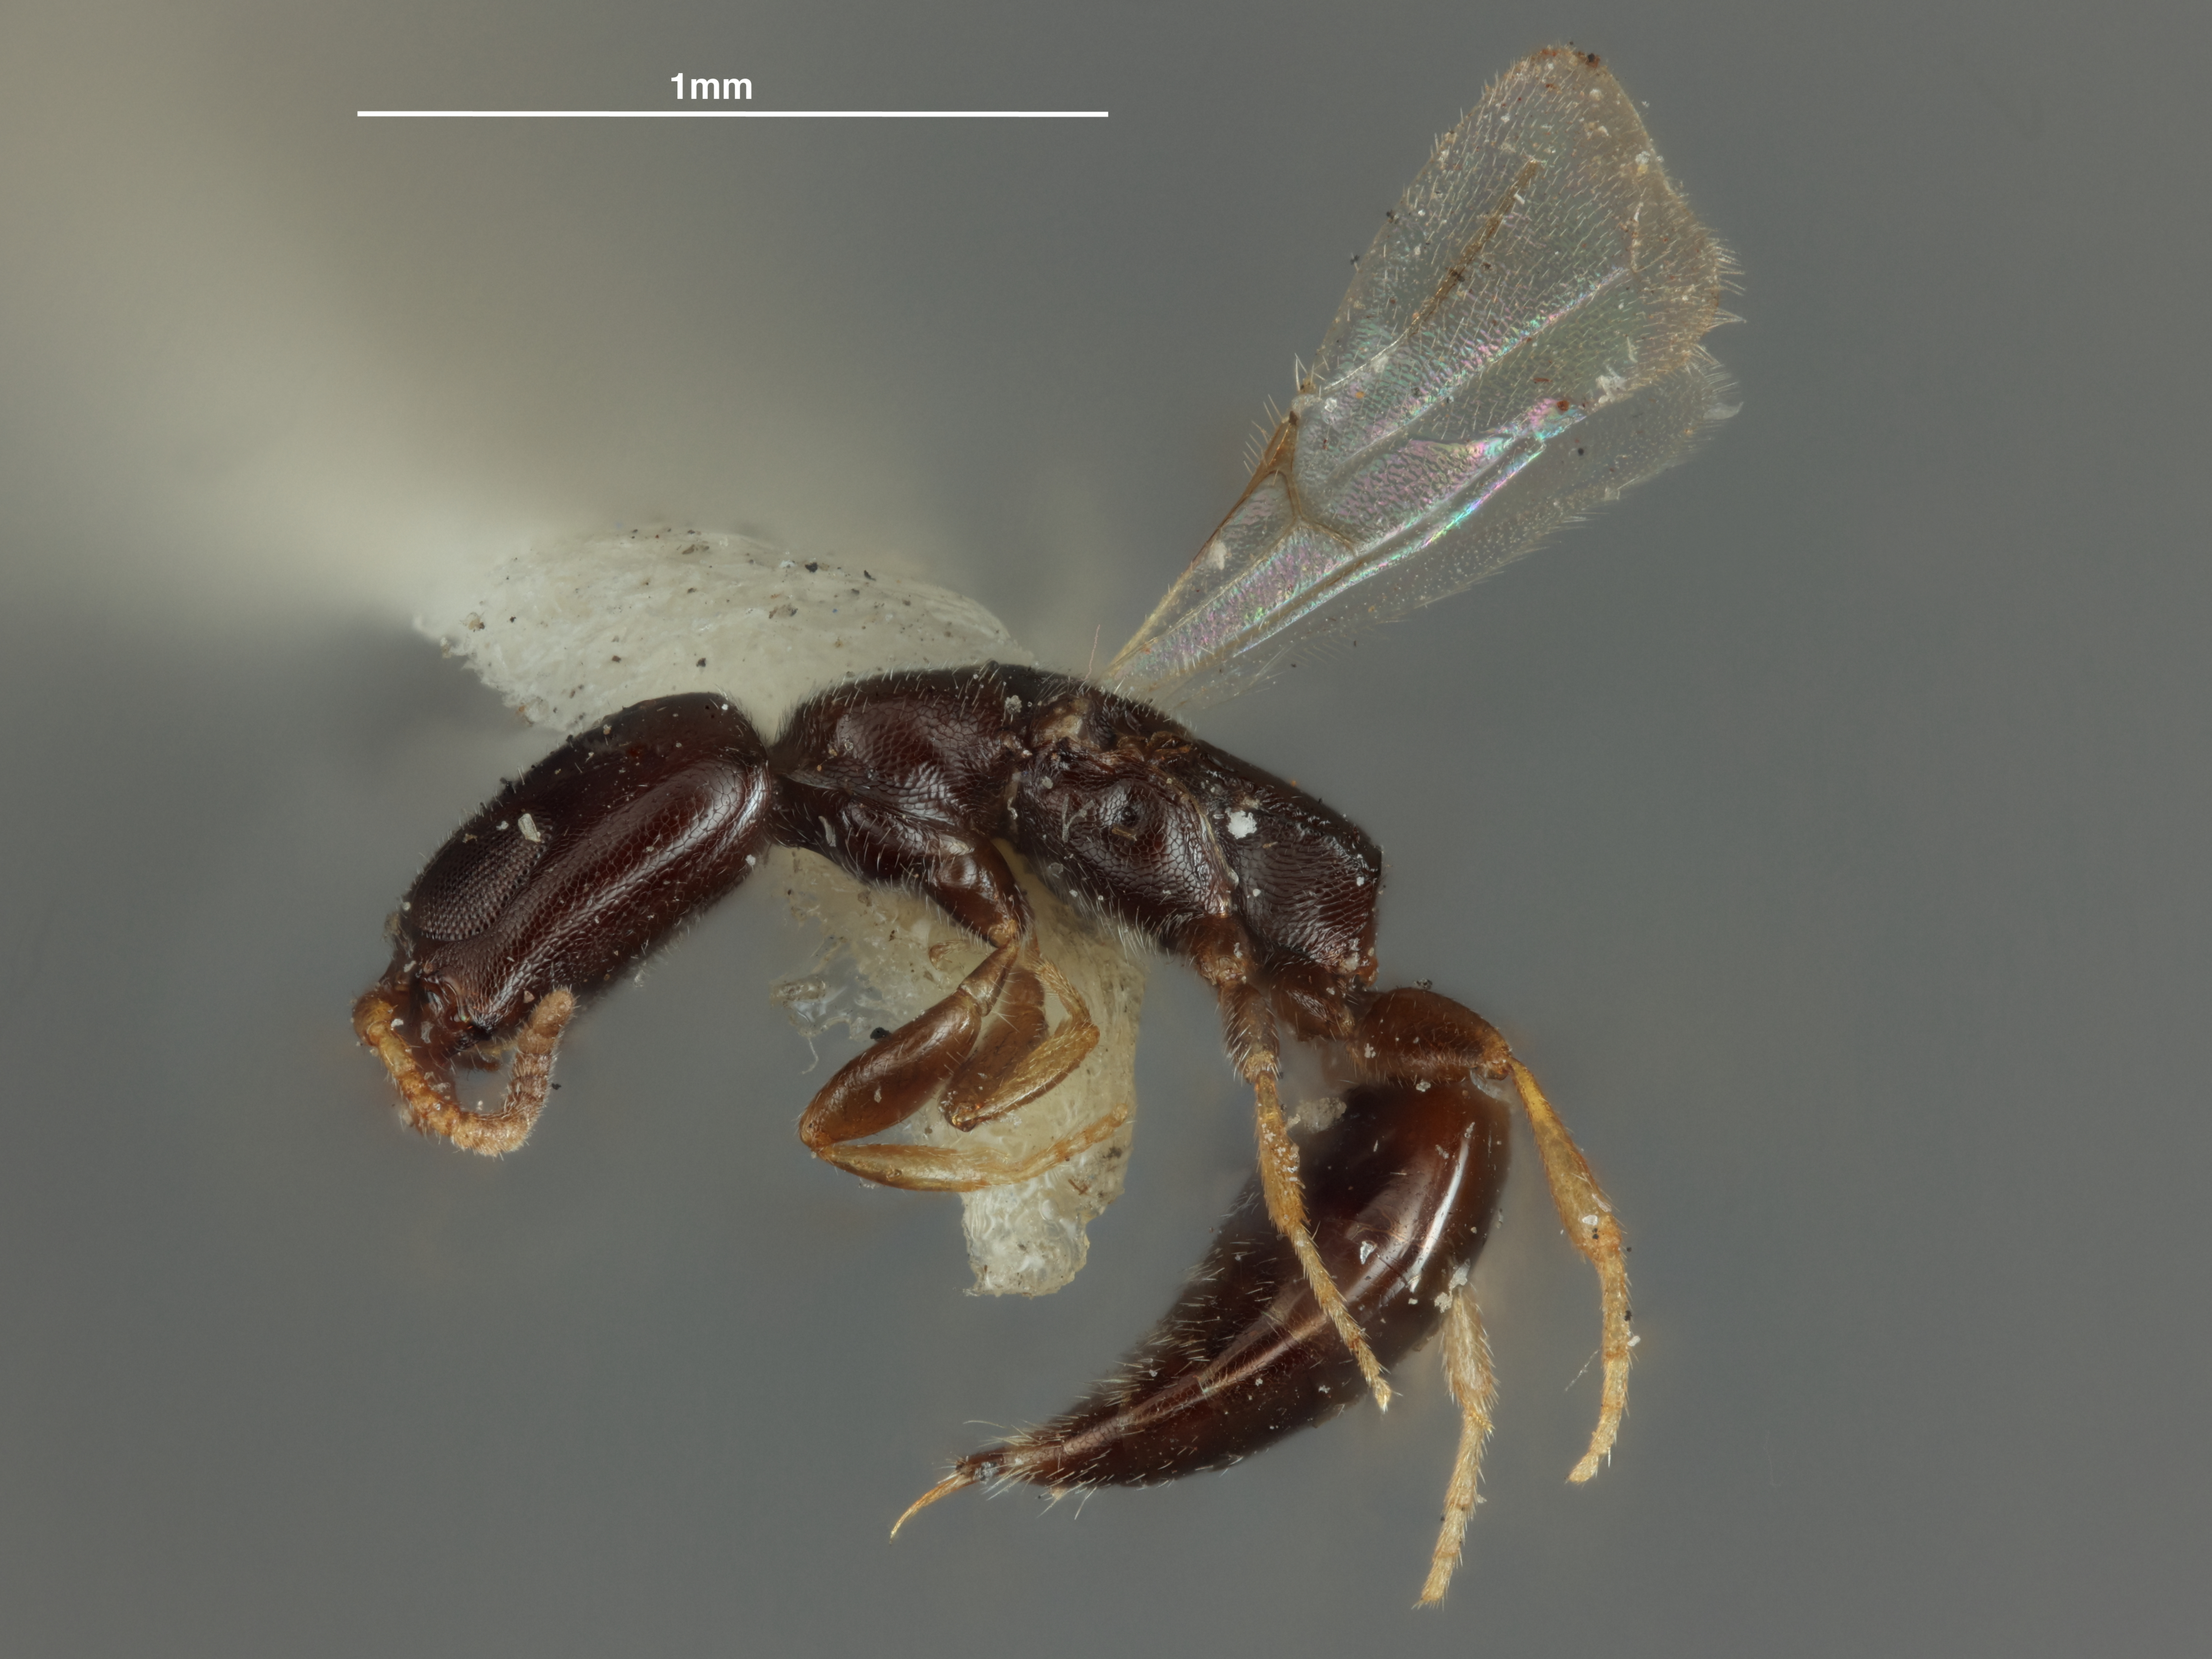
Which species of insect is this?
Nesepyris ewa
